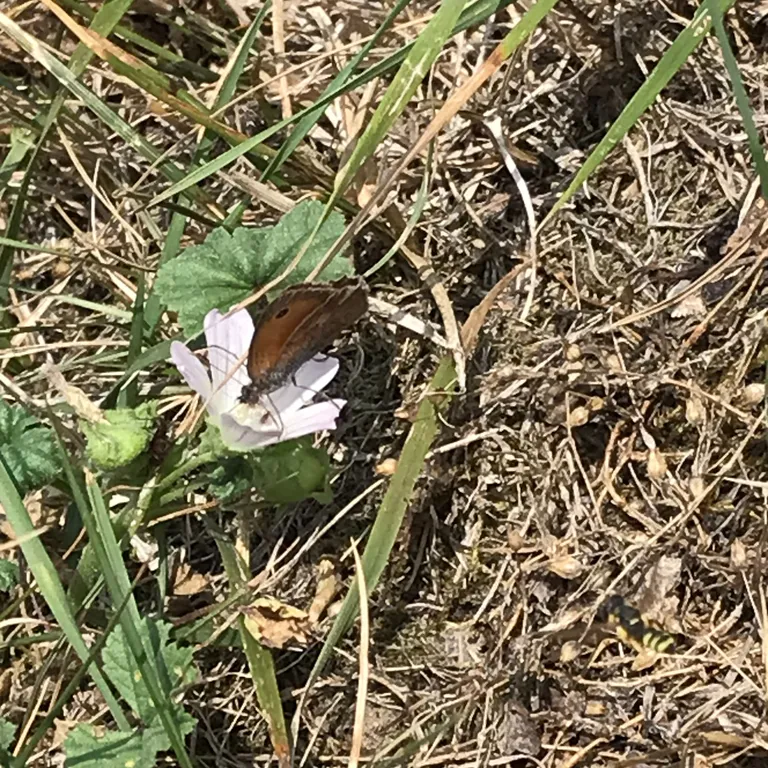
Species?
Coenonympha pamphilus
